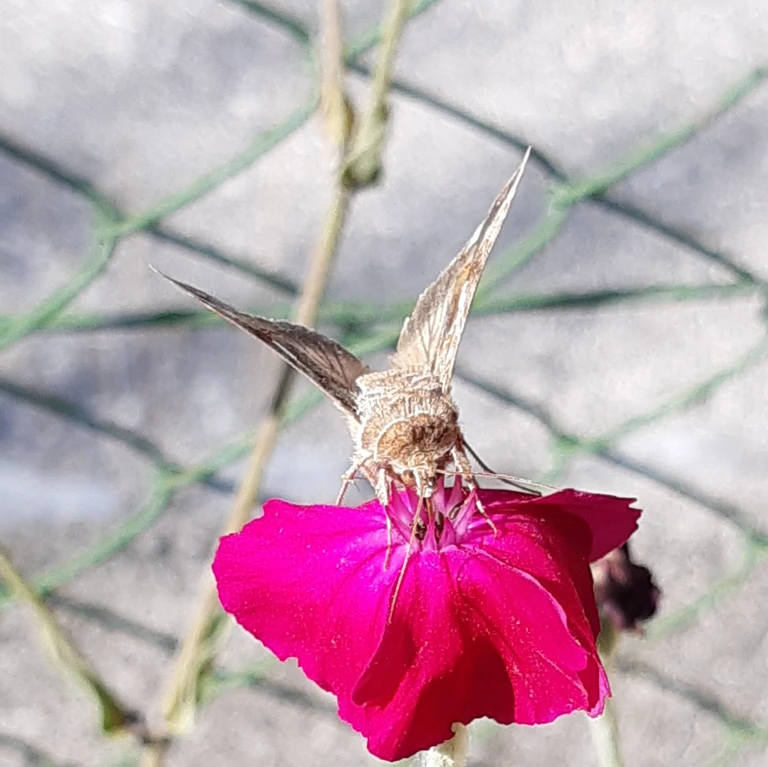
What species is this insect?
Autographa gamma
